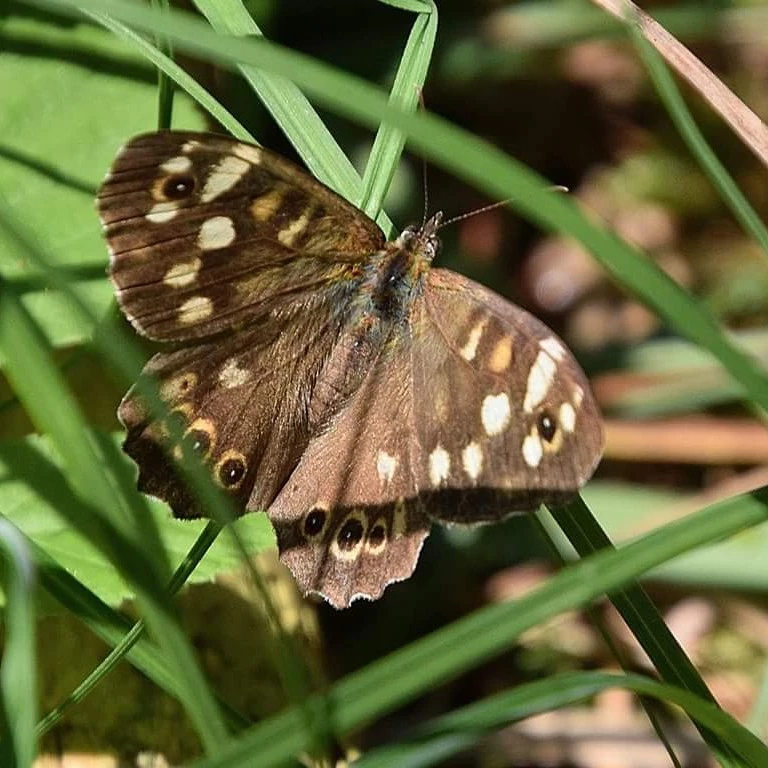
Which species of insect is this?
Pararge aegeria
